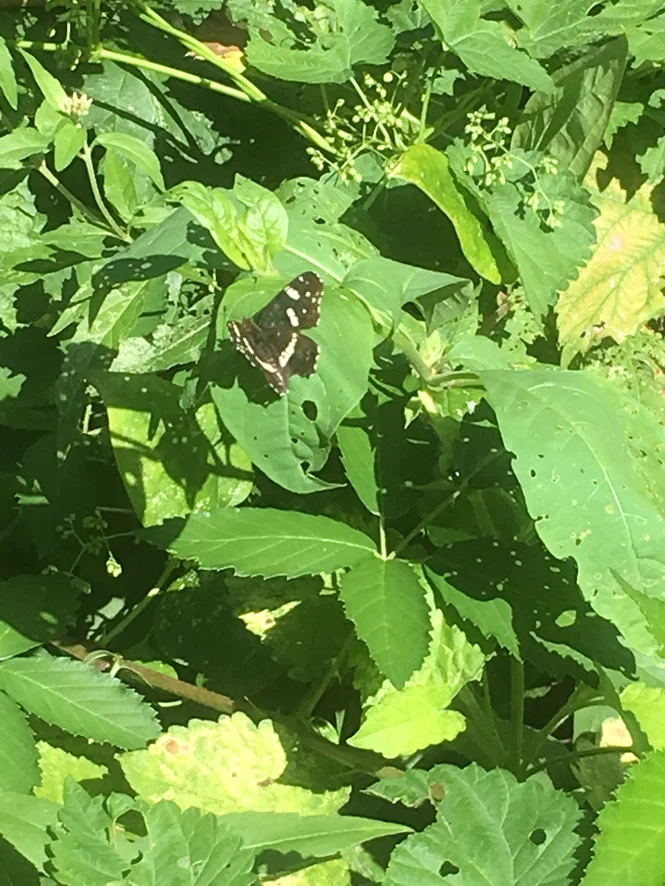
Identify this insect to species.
Araschnia levana
